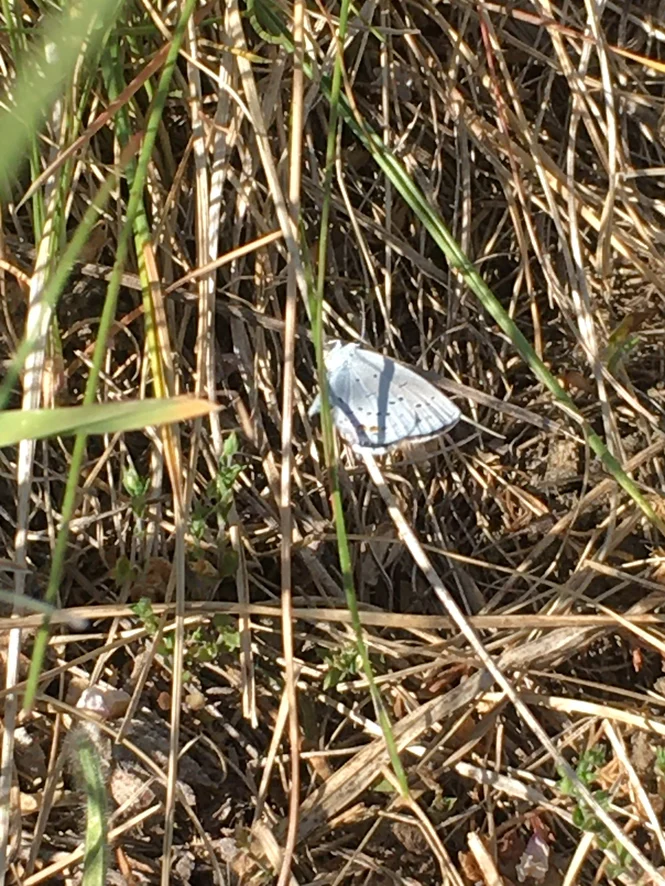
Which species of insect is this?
Cupido argiades (also Elkalyce argiades)
